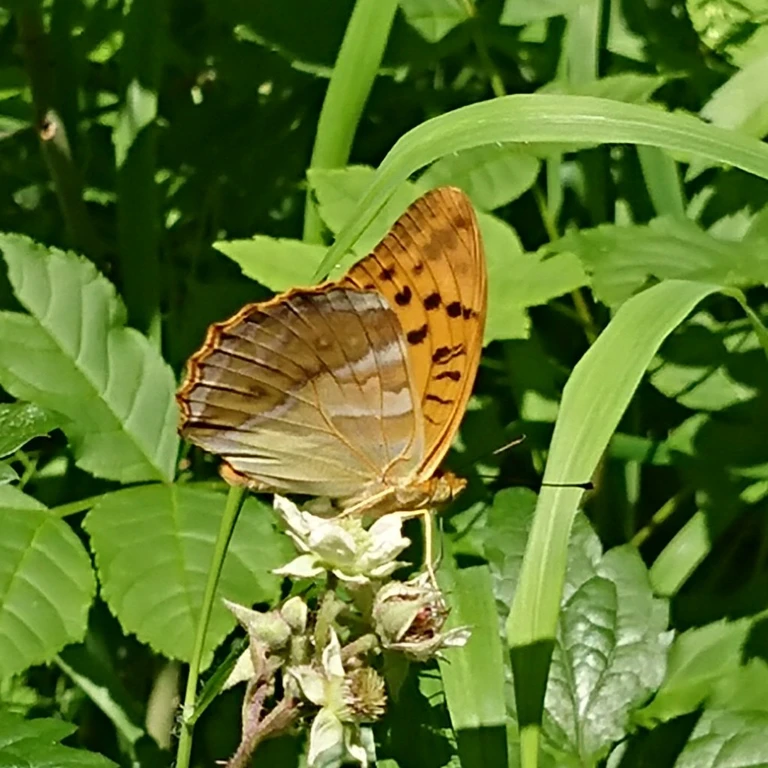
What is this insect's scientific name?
Argynnis paphia
